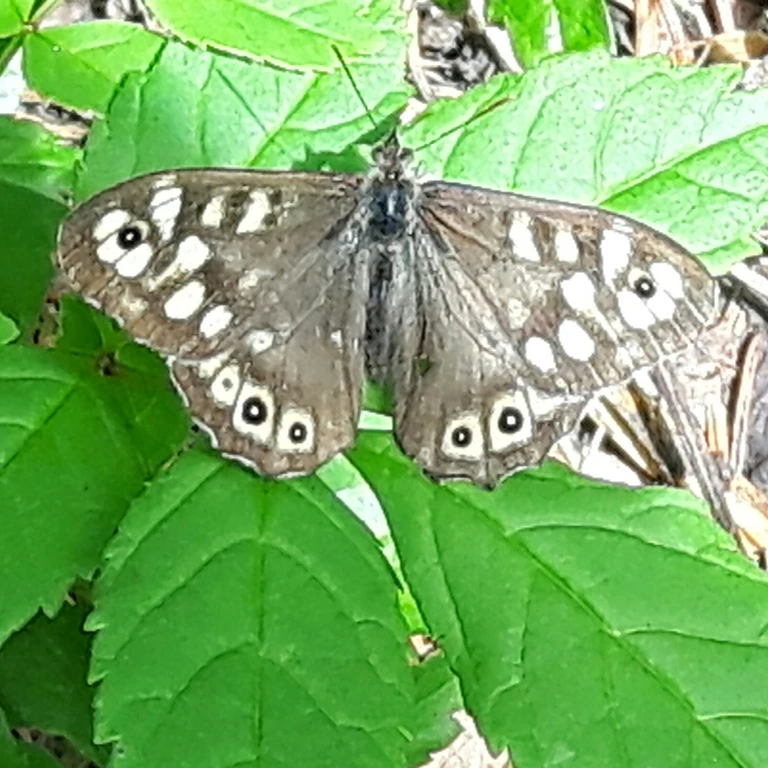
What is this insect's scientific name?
Pararge aegeria
